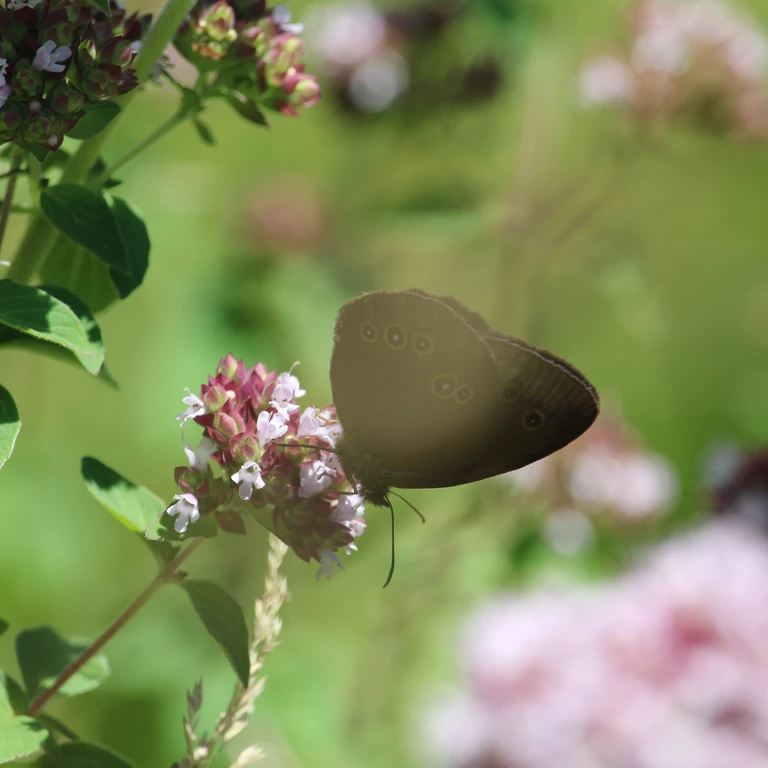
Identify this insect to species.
Aphantopus hyperantus
